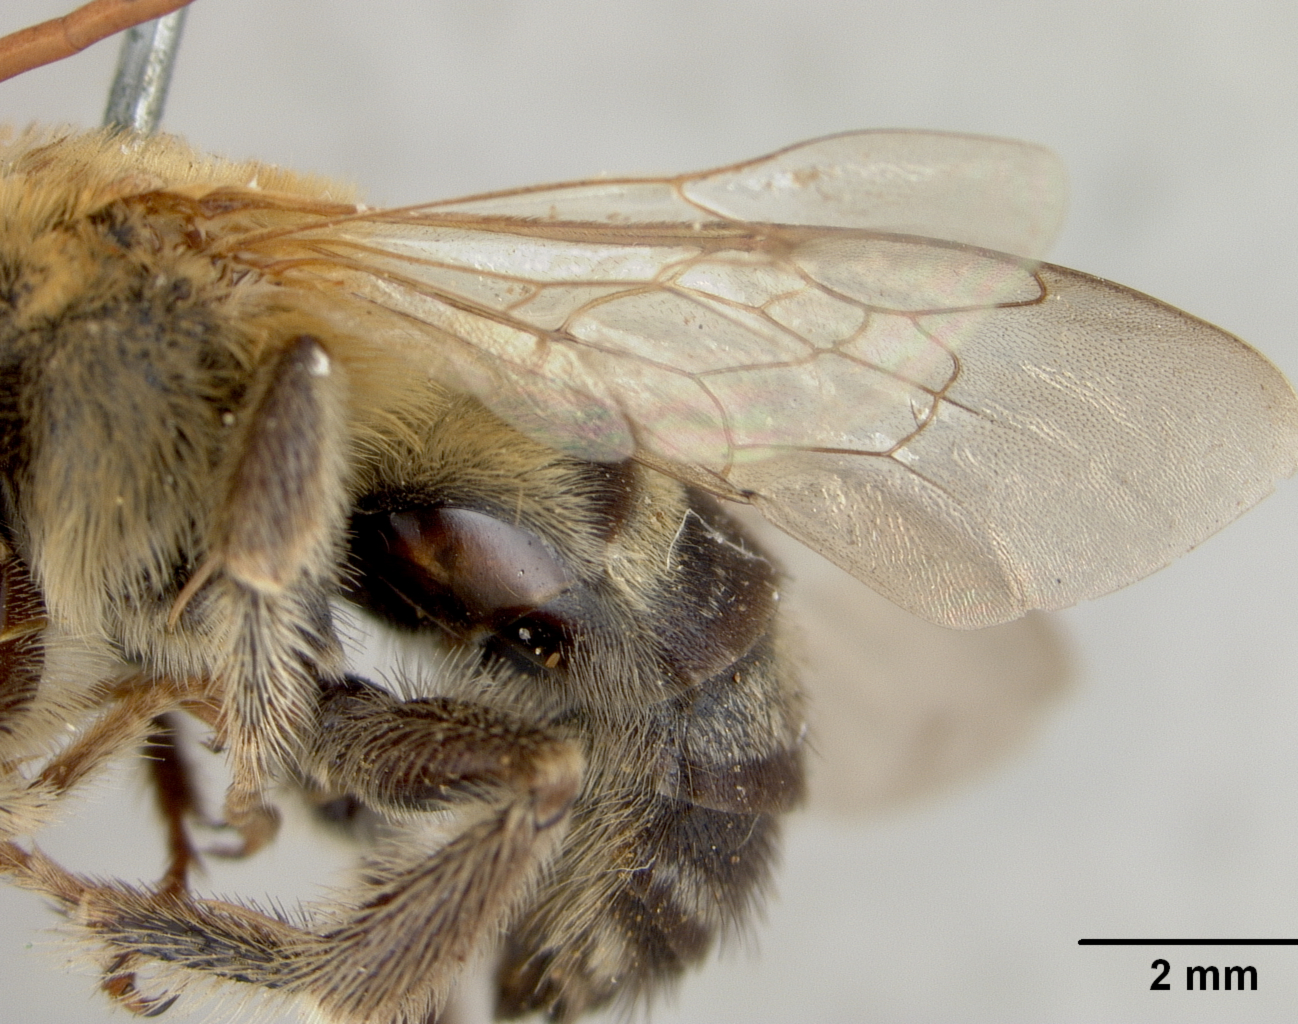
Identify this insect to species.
Melissodes svastrina
